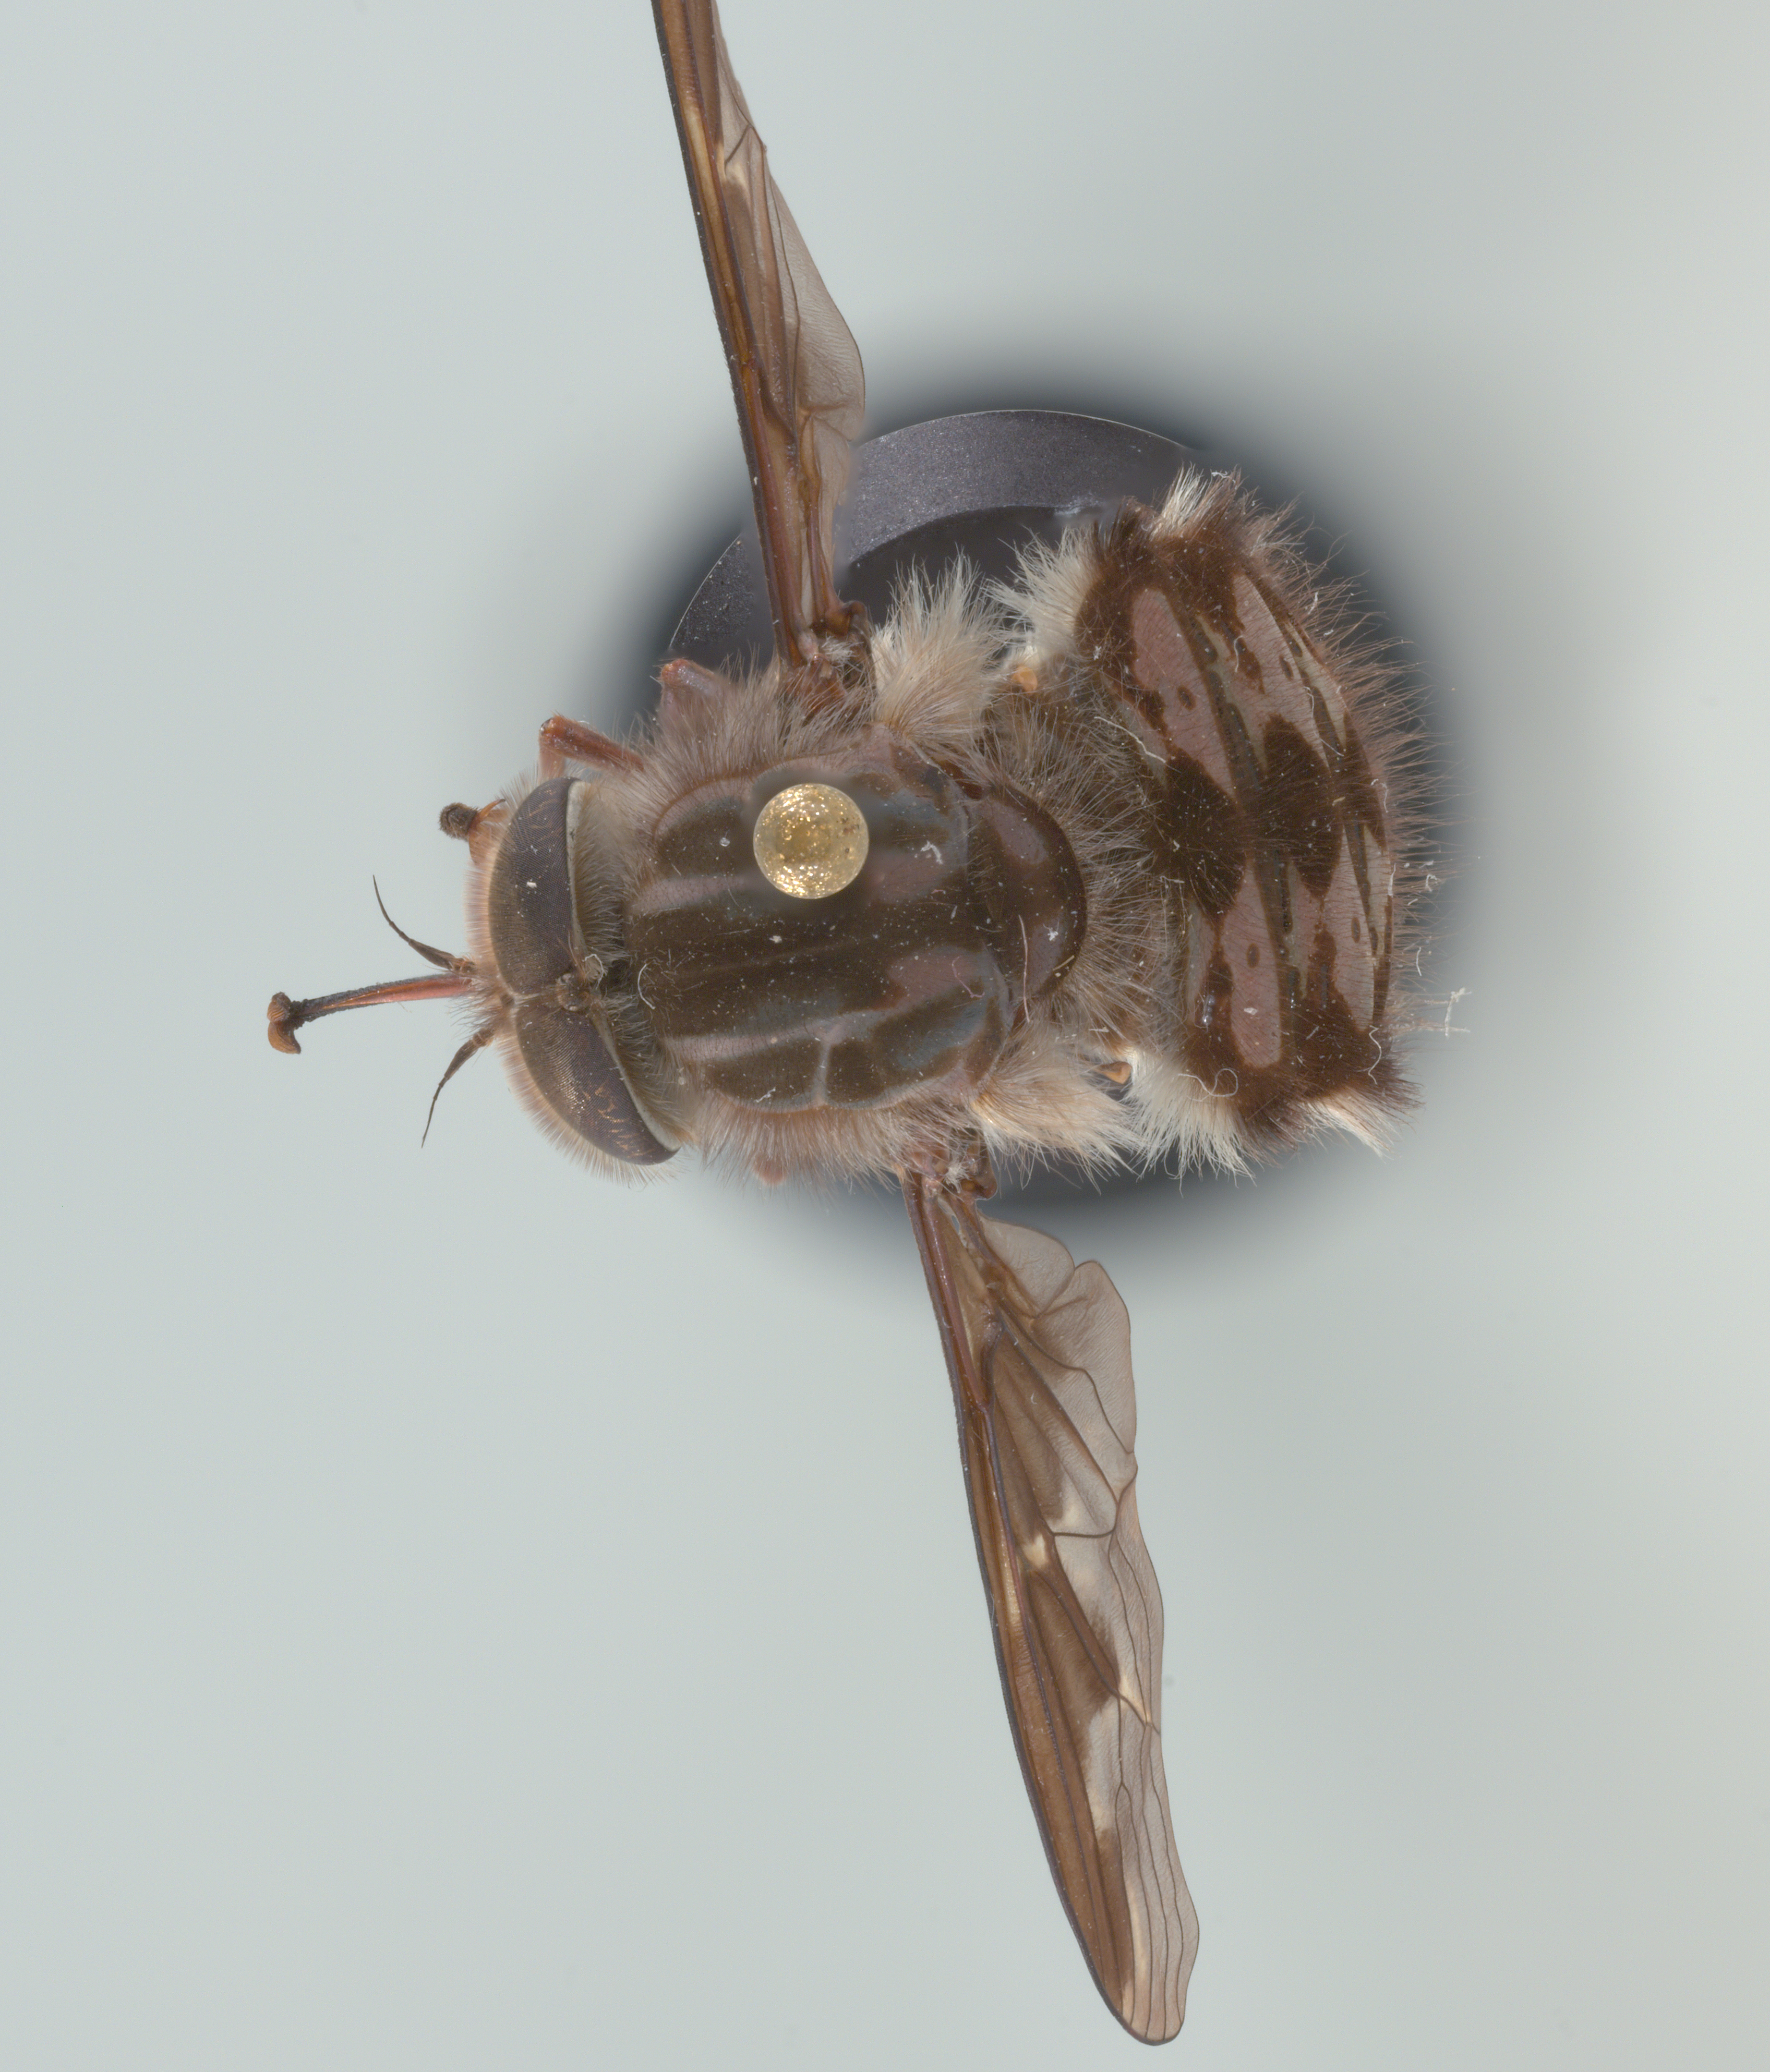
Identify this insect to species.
Trichophthalma niveibarbis
